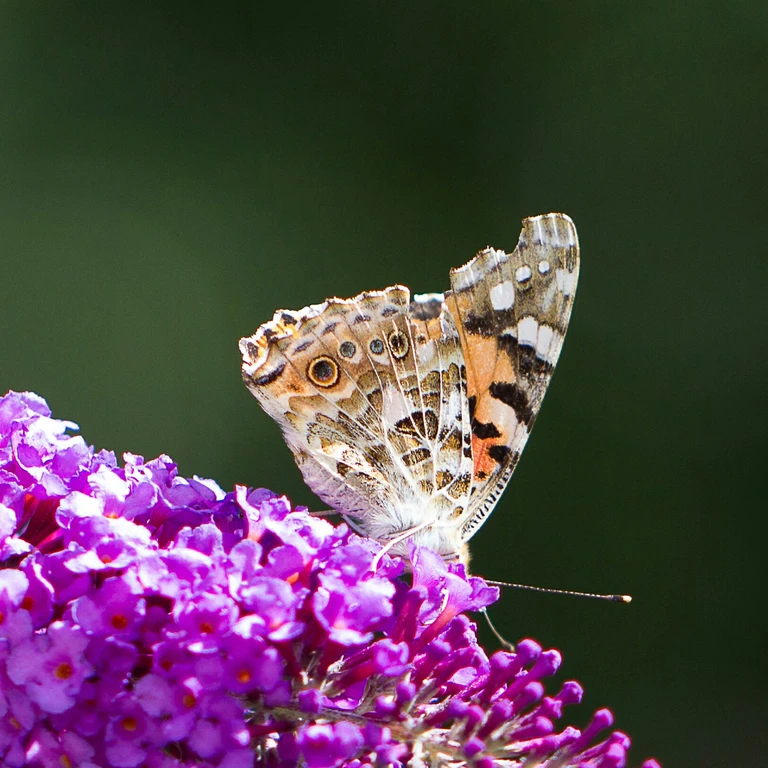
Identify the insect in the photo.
Vanessa cardui
